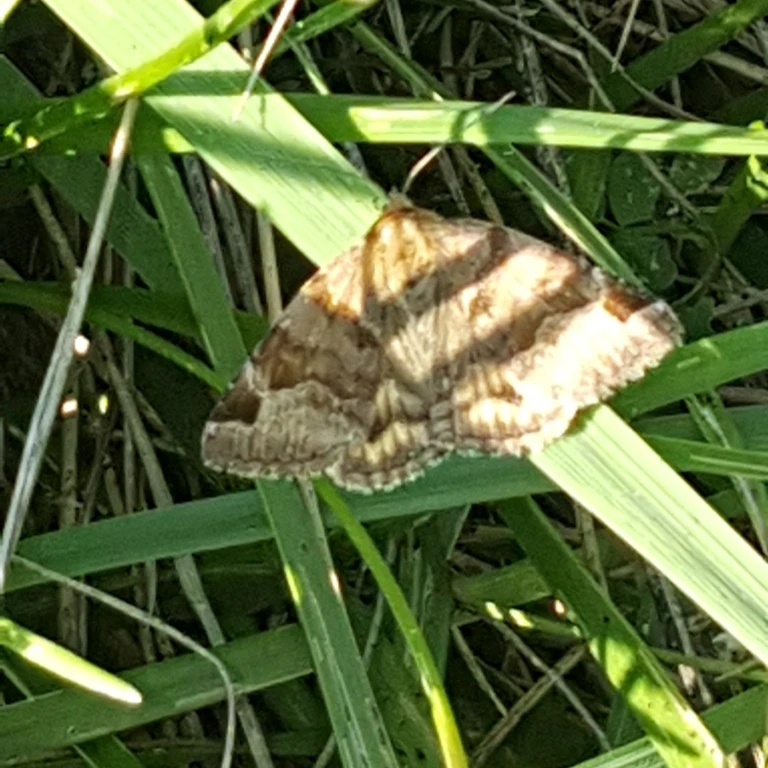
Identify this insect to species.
Euclidia glyphica
